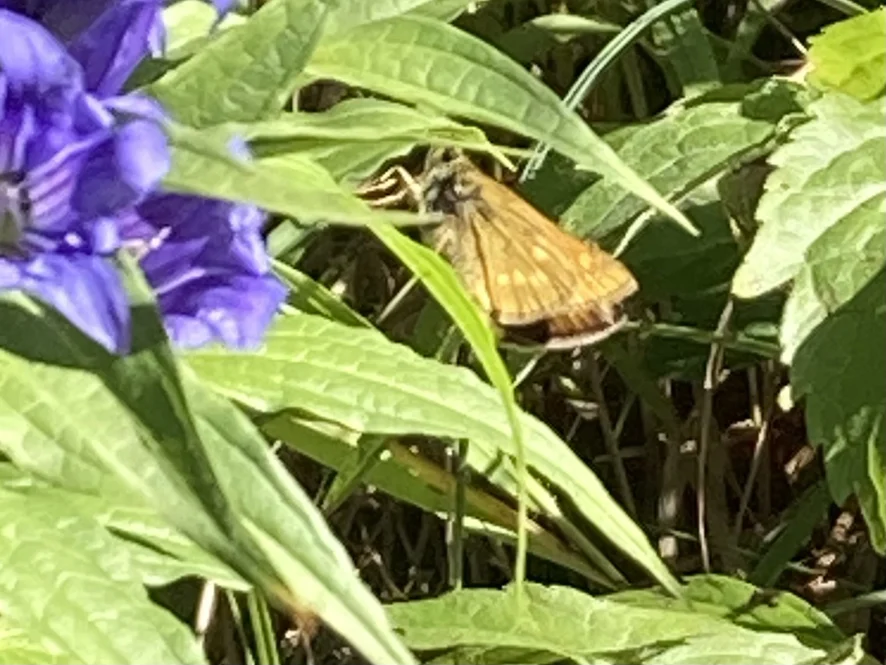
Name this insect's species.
Ochlodes sylvanus (also Ochlodes venata)
